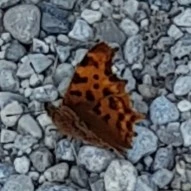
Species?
Polygonia c-album
